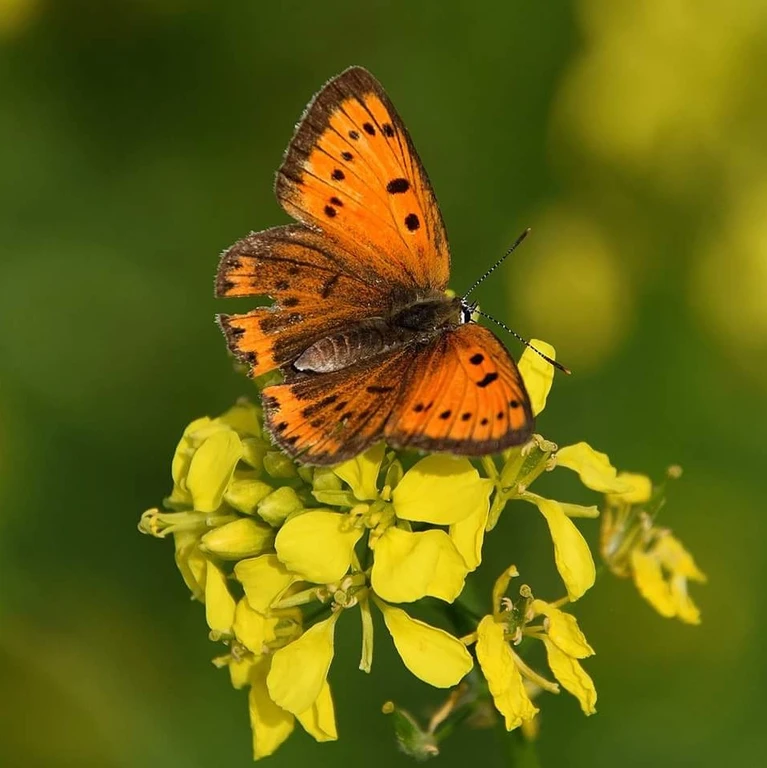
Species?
Lycaena dispar
